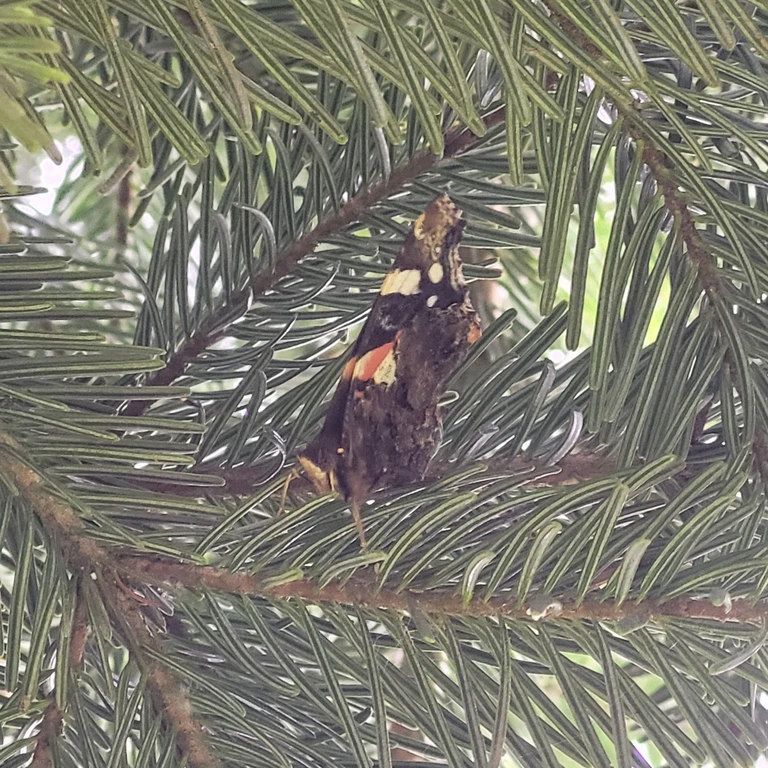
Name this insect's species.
Vanessa atalanta
